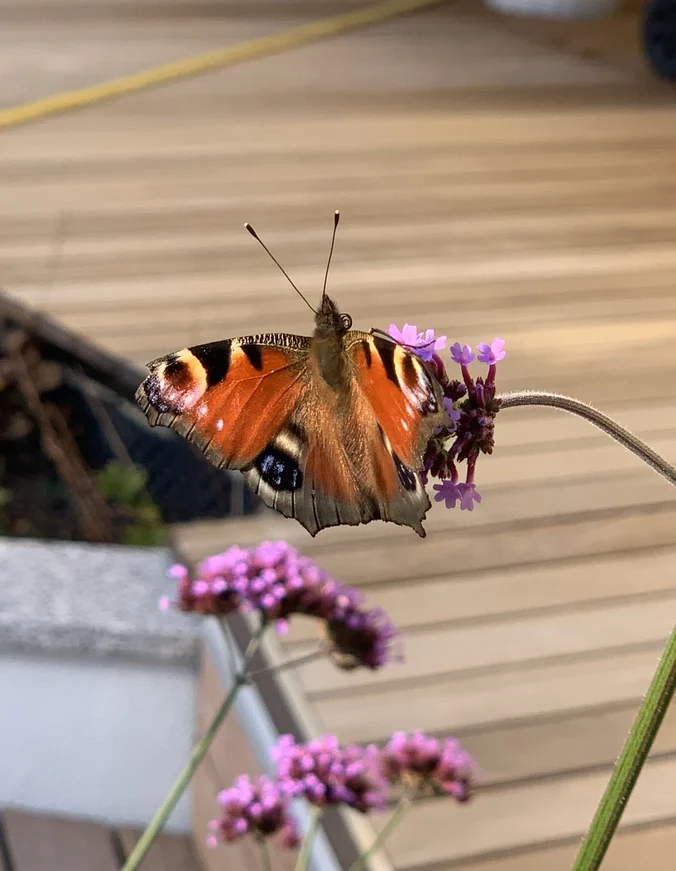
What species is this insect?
Aglais io
